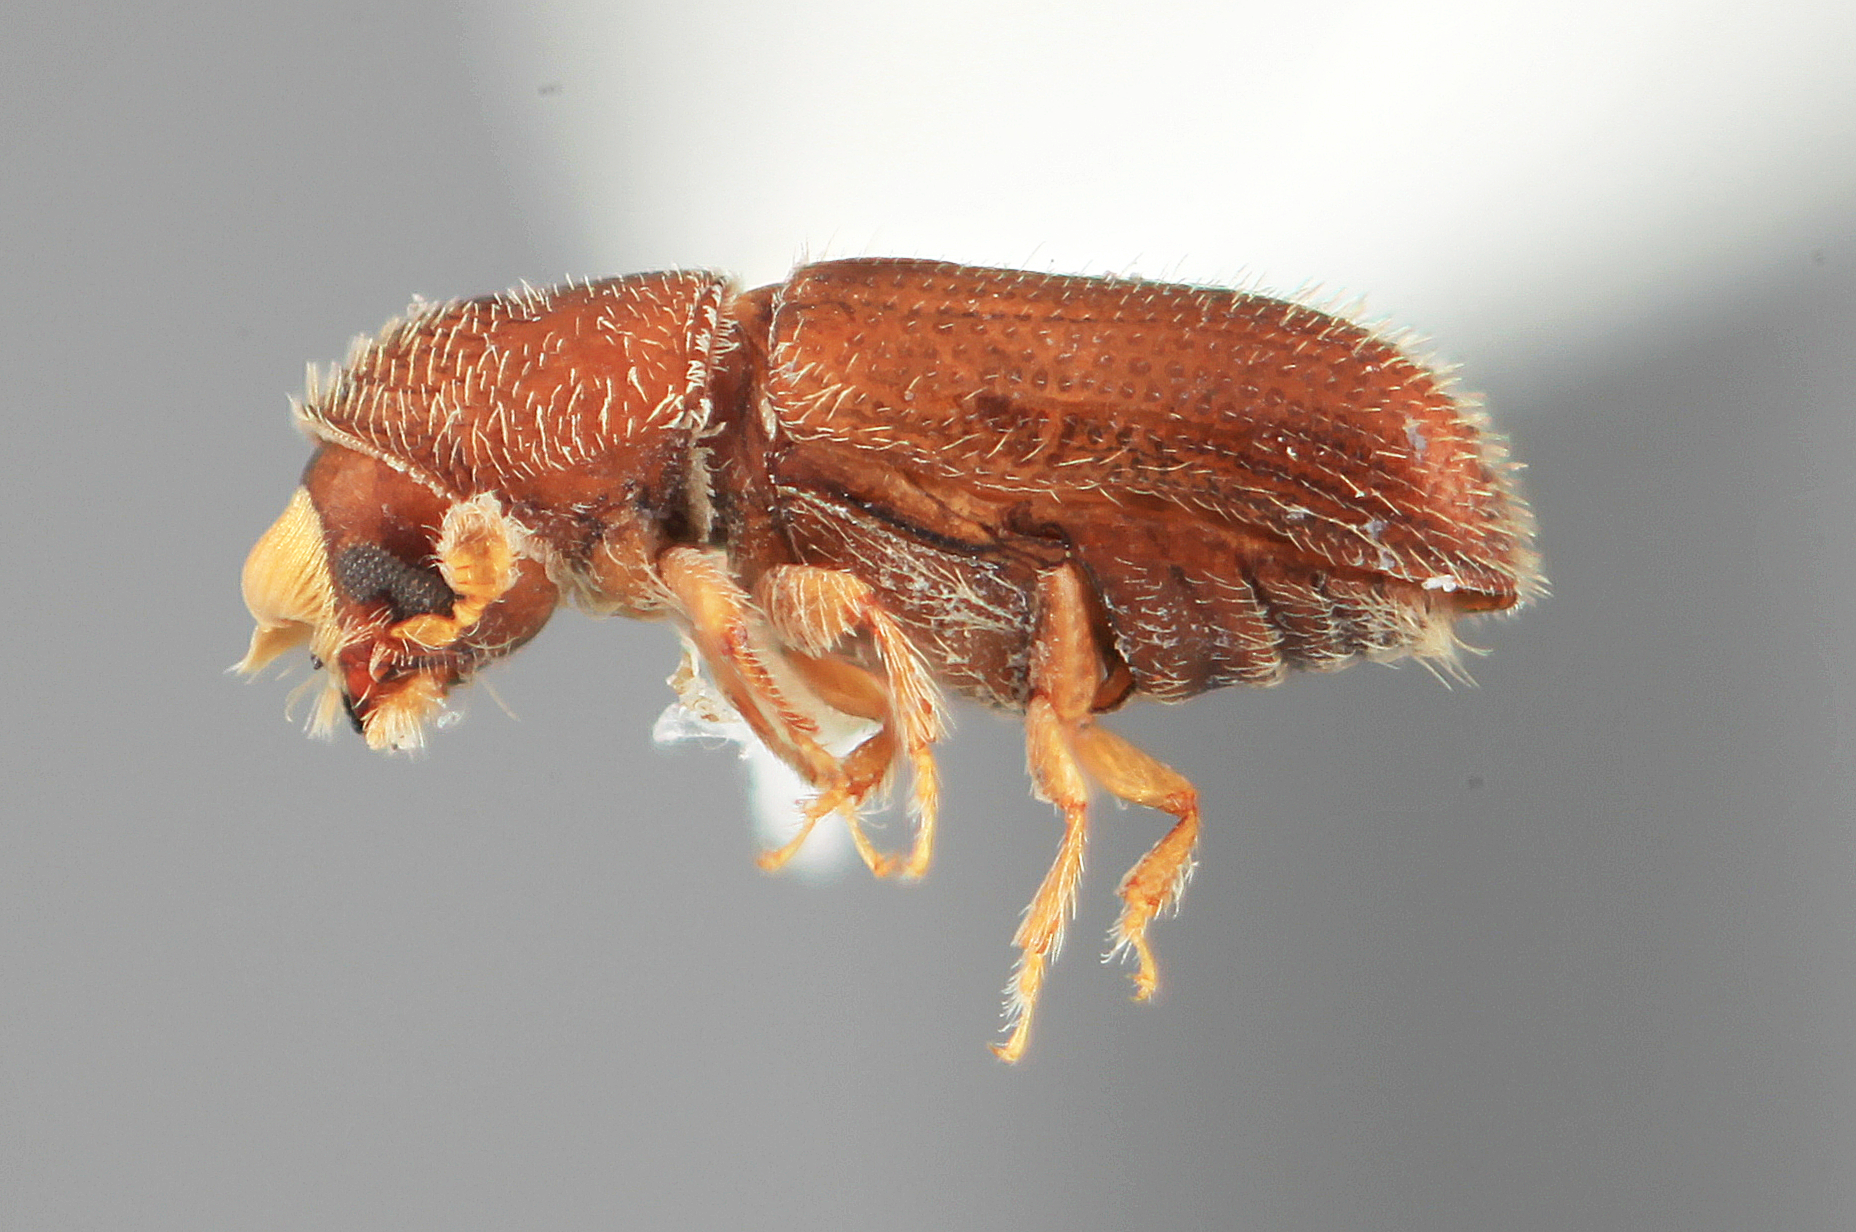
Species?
Pseudopityophthorus colombianus
